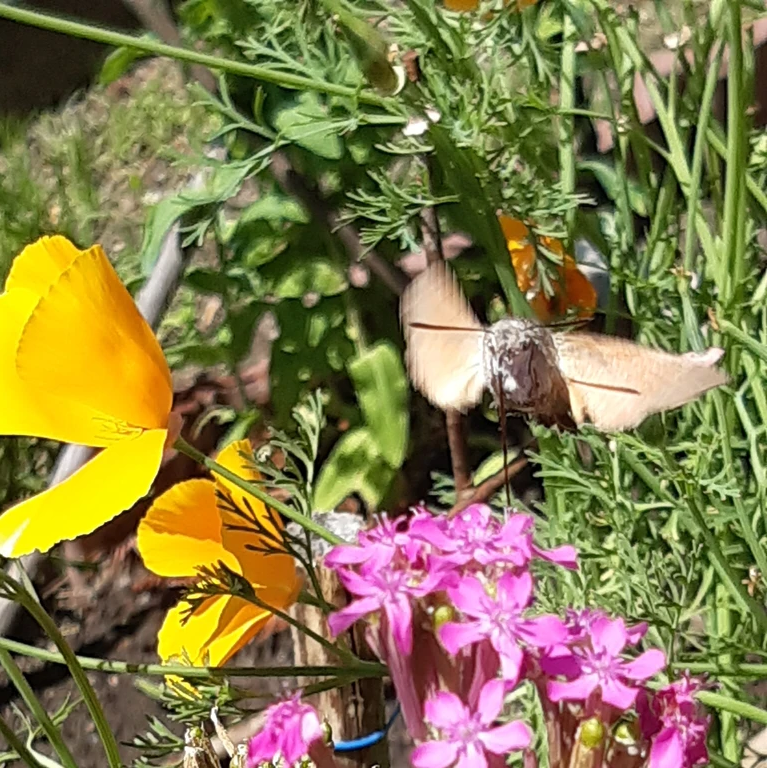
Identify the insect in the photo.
Macroglossum stellatarum
